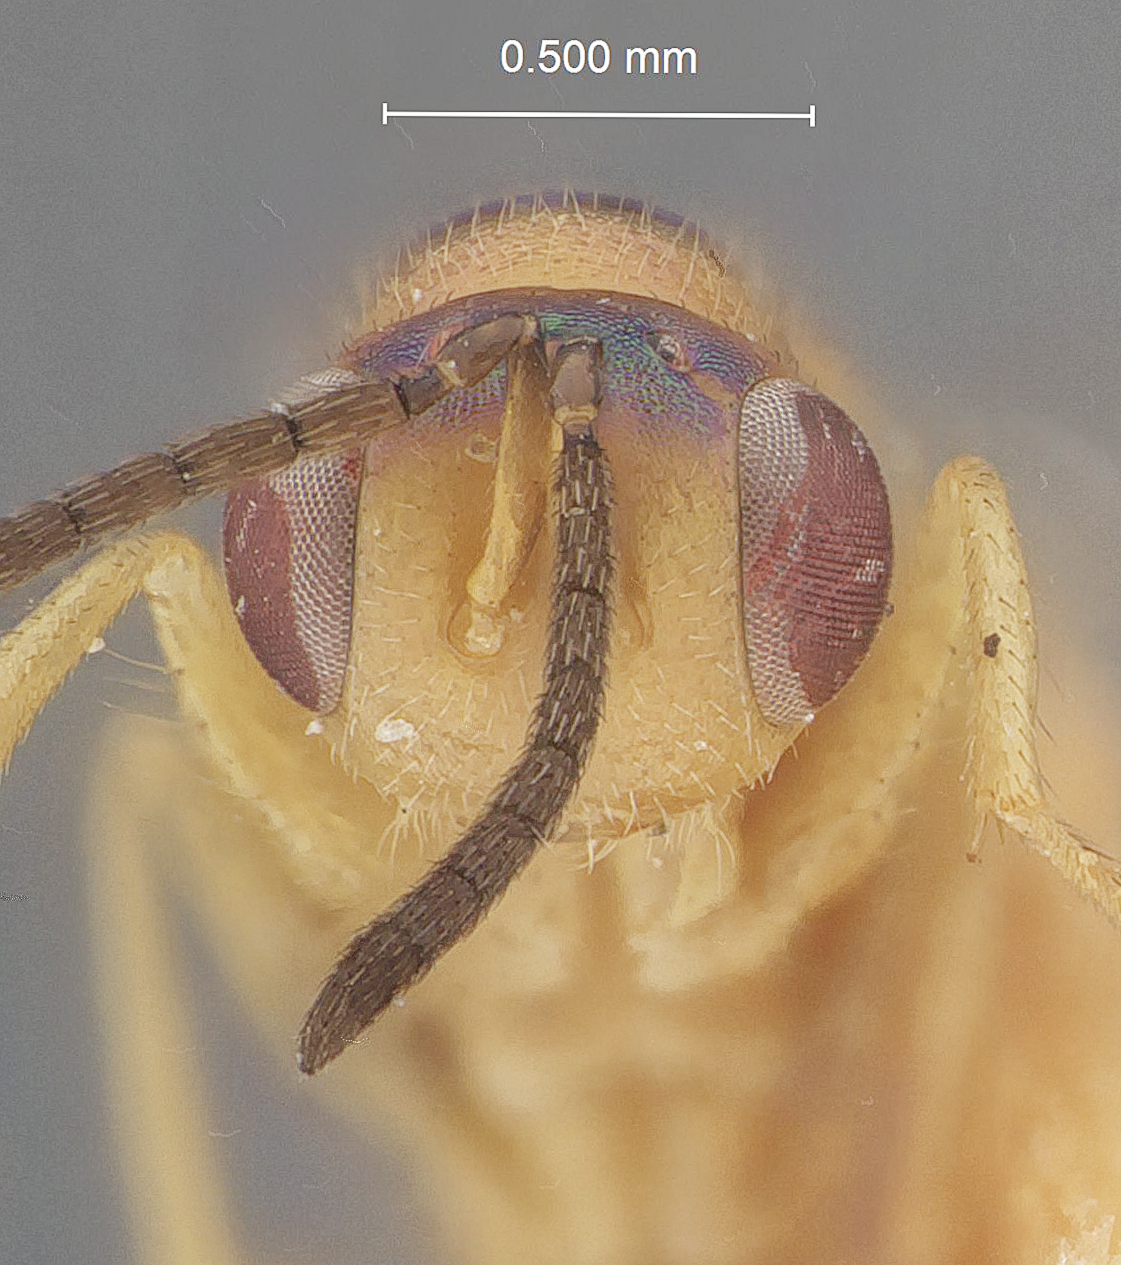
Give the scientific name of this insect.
Torymus rugglesi
